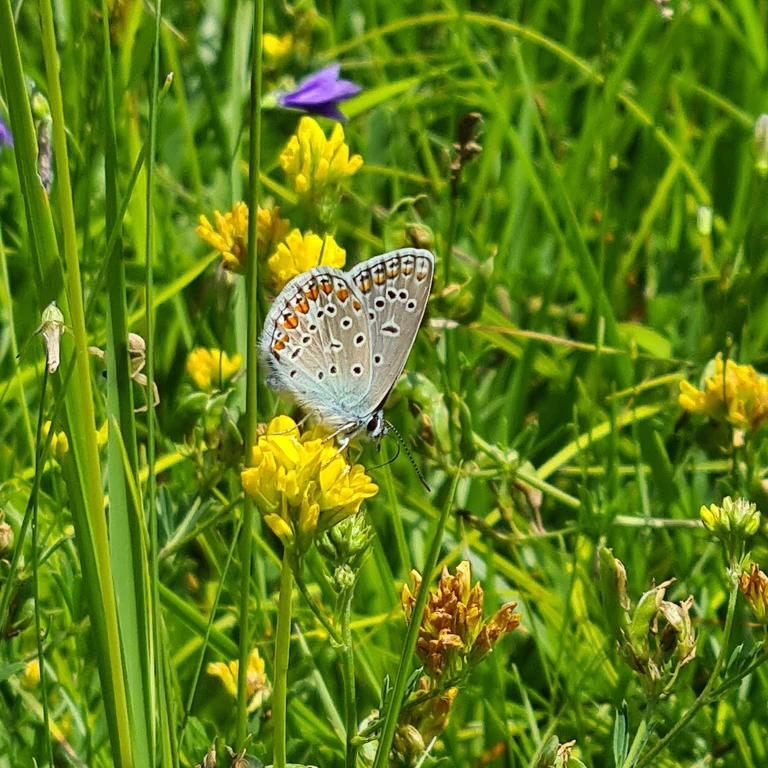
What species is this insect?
Polyommatus icarus
